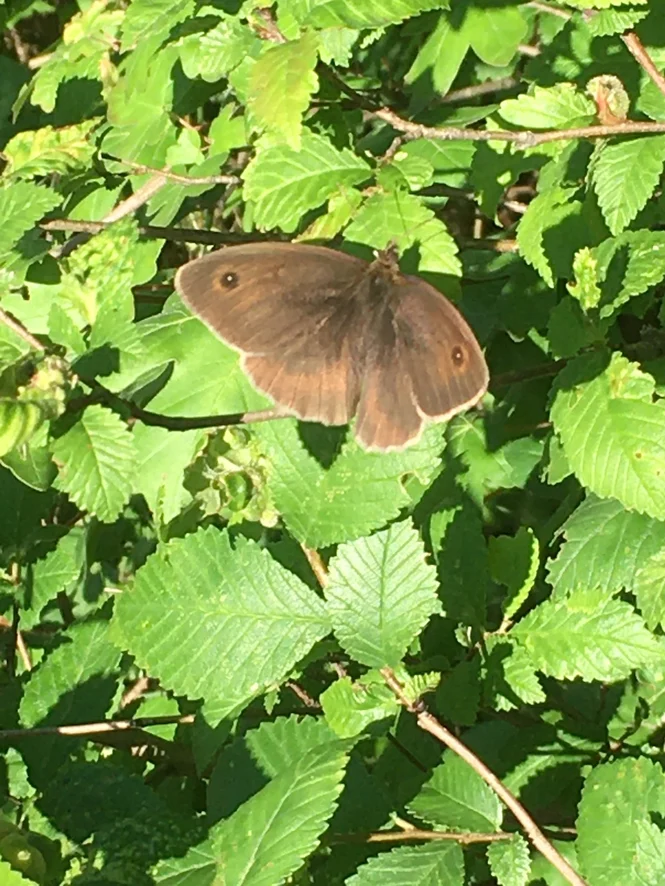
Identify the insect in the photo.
Maniola jurtina
